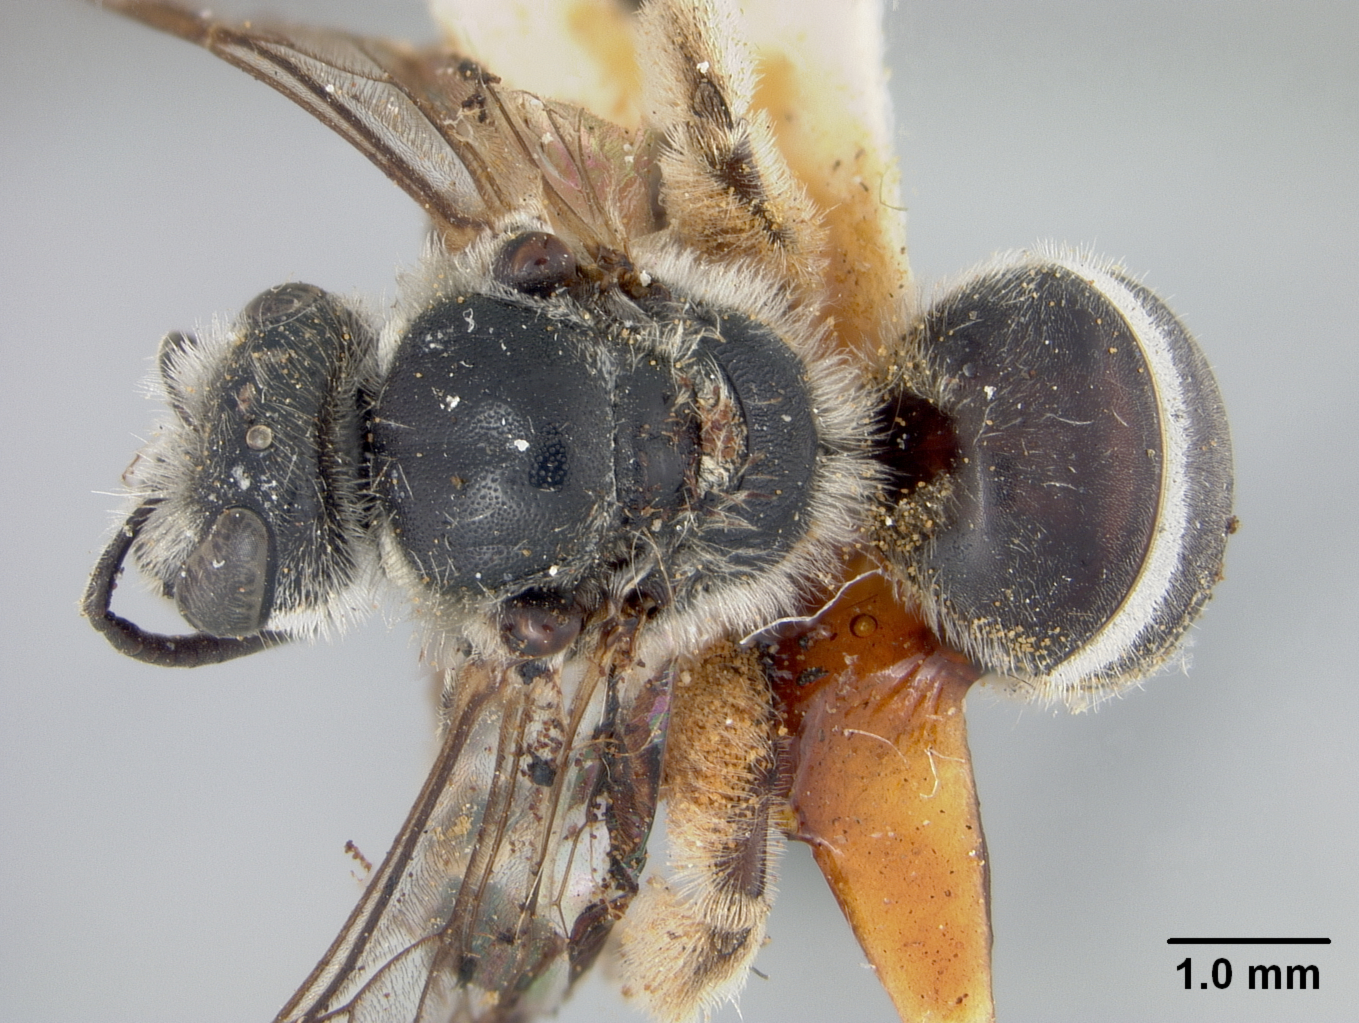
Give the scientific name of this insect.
Lasioglossum morrili (also Halictus morrilli)
